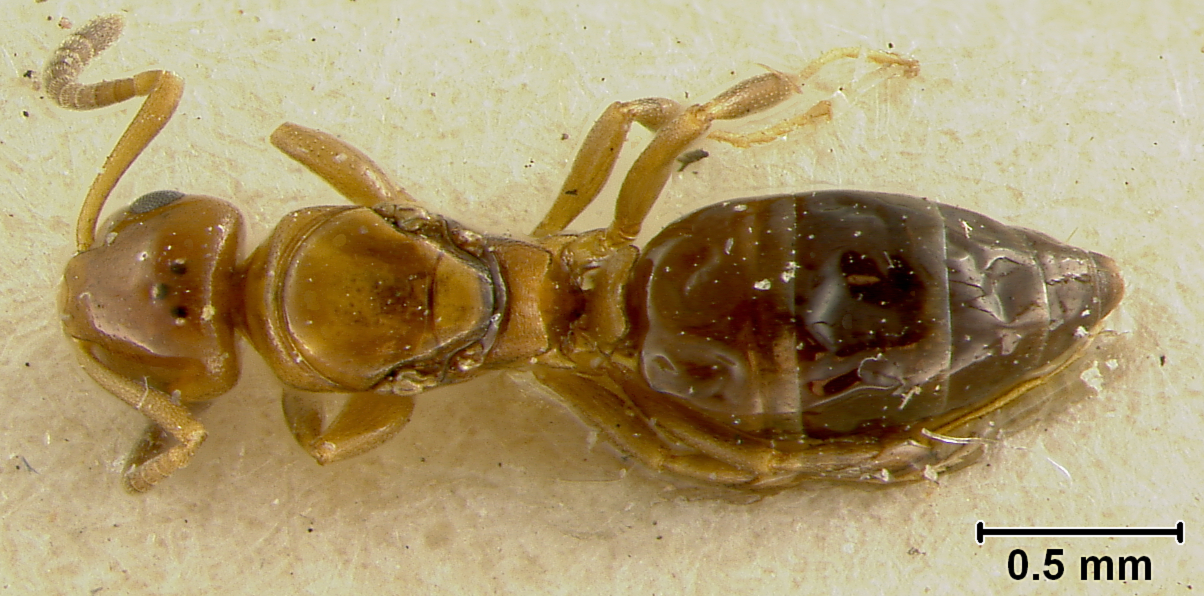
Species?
Acantholepis foreli
